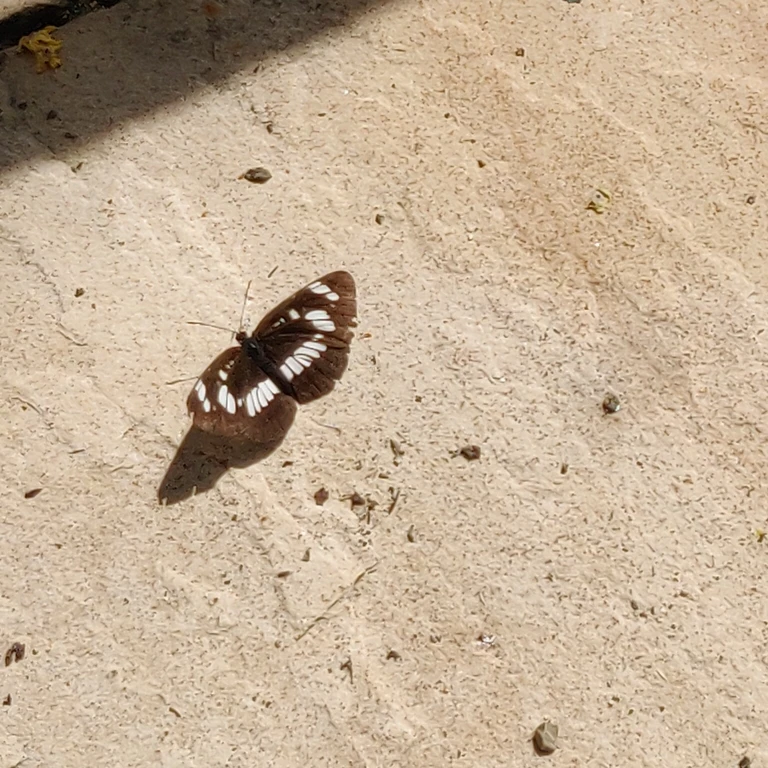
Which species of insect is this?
Neptis rivularis
